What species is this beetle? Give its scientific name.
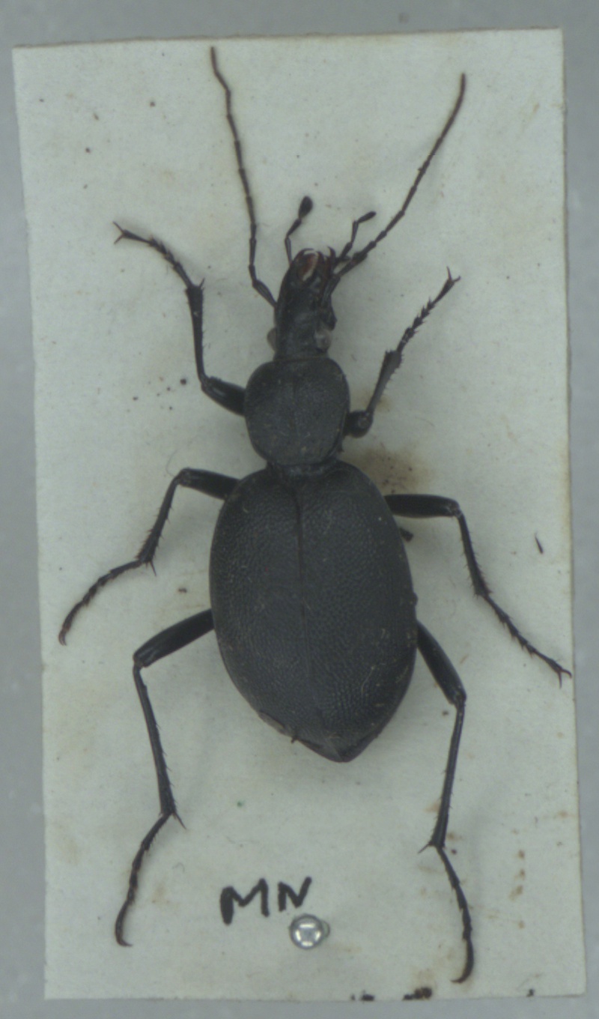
Cychrus caraboides
